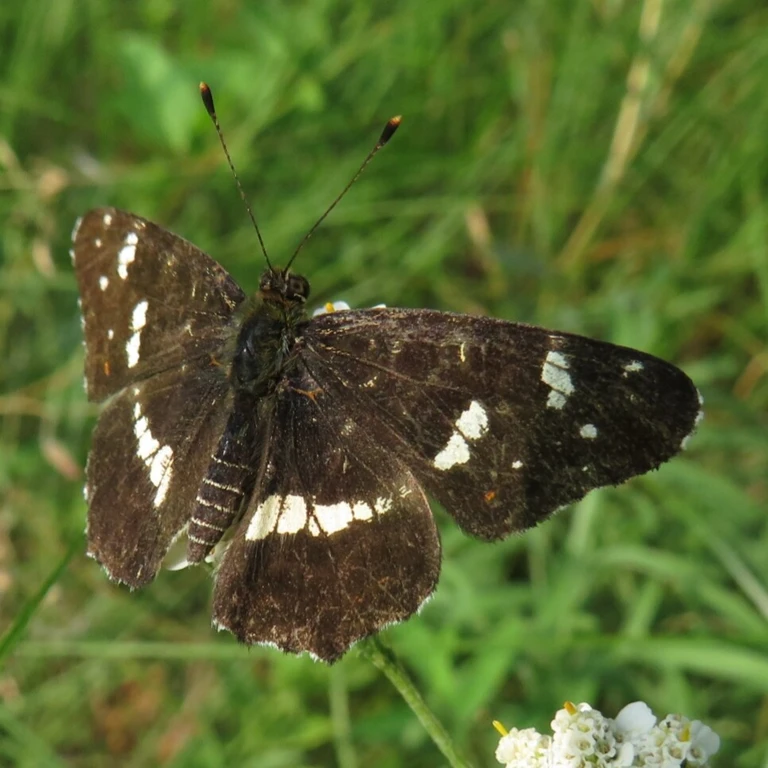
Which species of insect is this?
Araschnia levana
